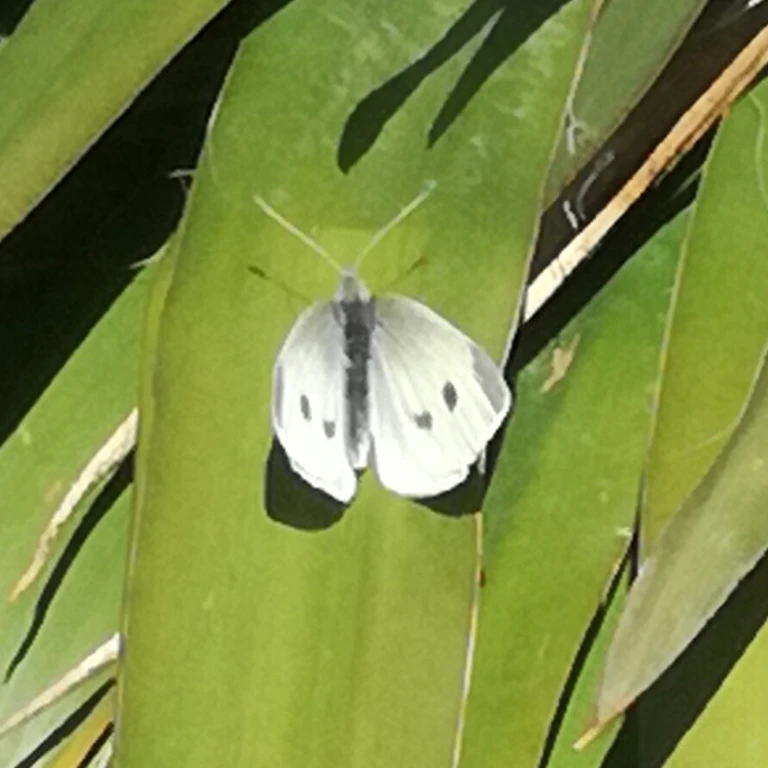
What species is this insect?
Pieris rapae
